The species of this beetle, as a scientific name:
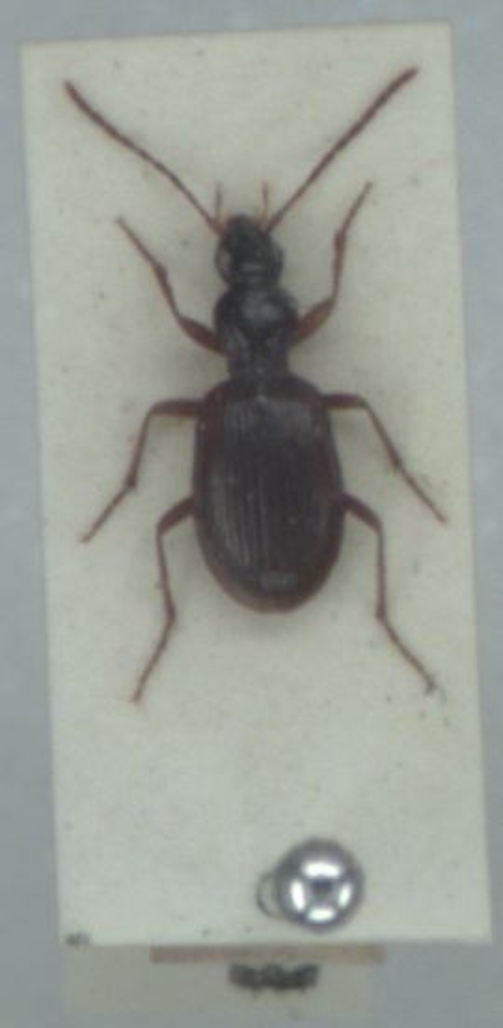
Oxypselaphus obscurus
